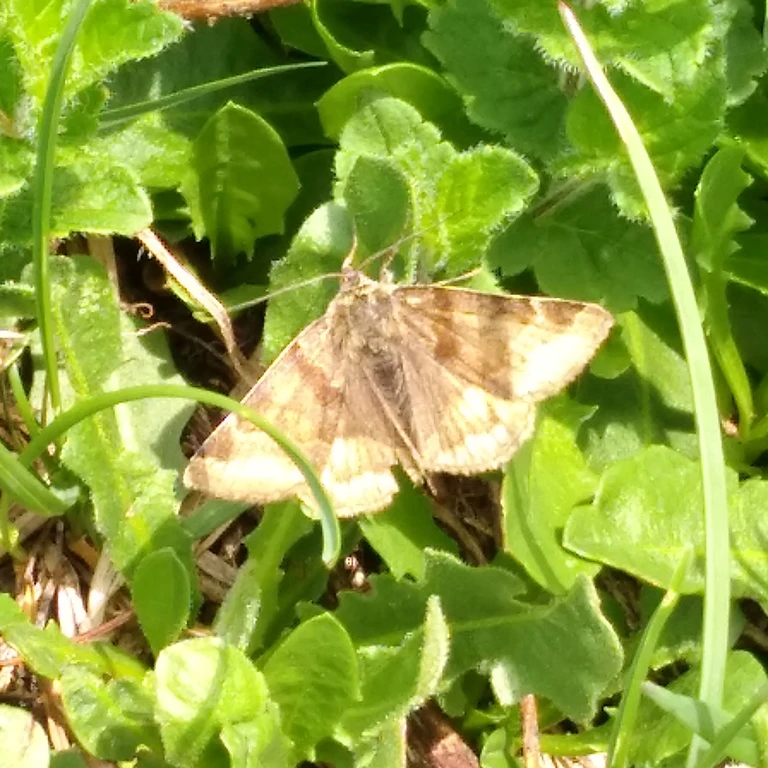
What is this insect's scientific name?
Euclidia glyphica
